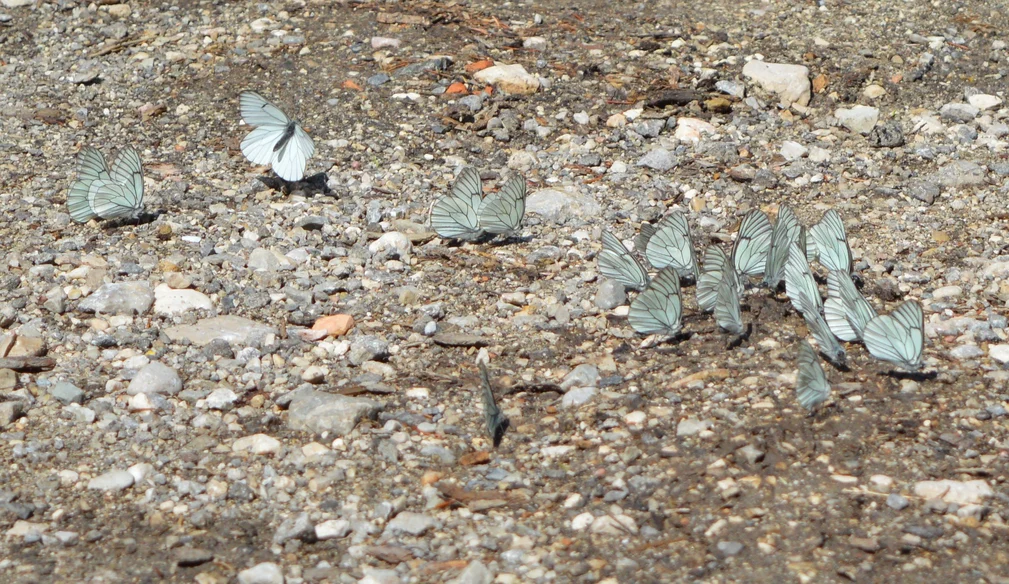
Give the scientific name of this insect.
Aporia crataegi
